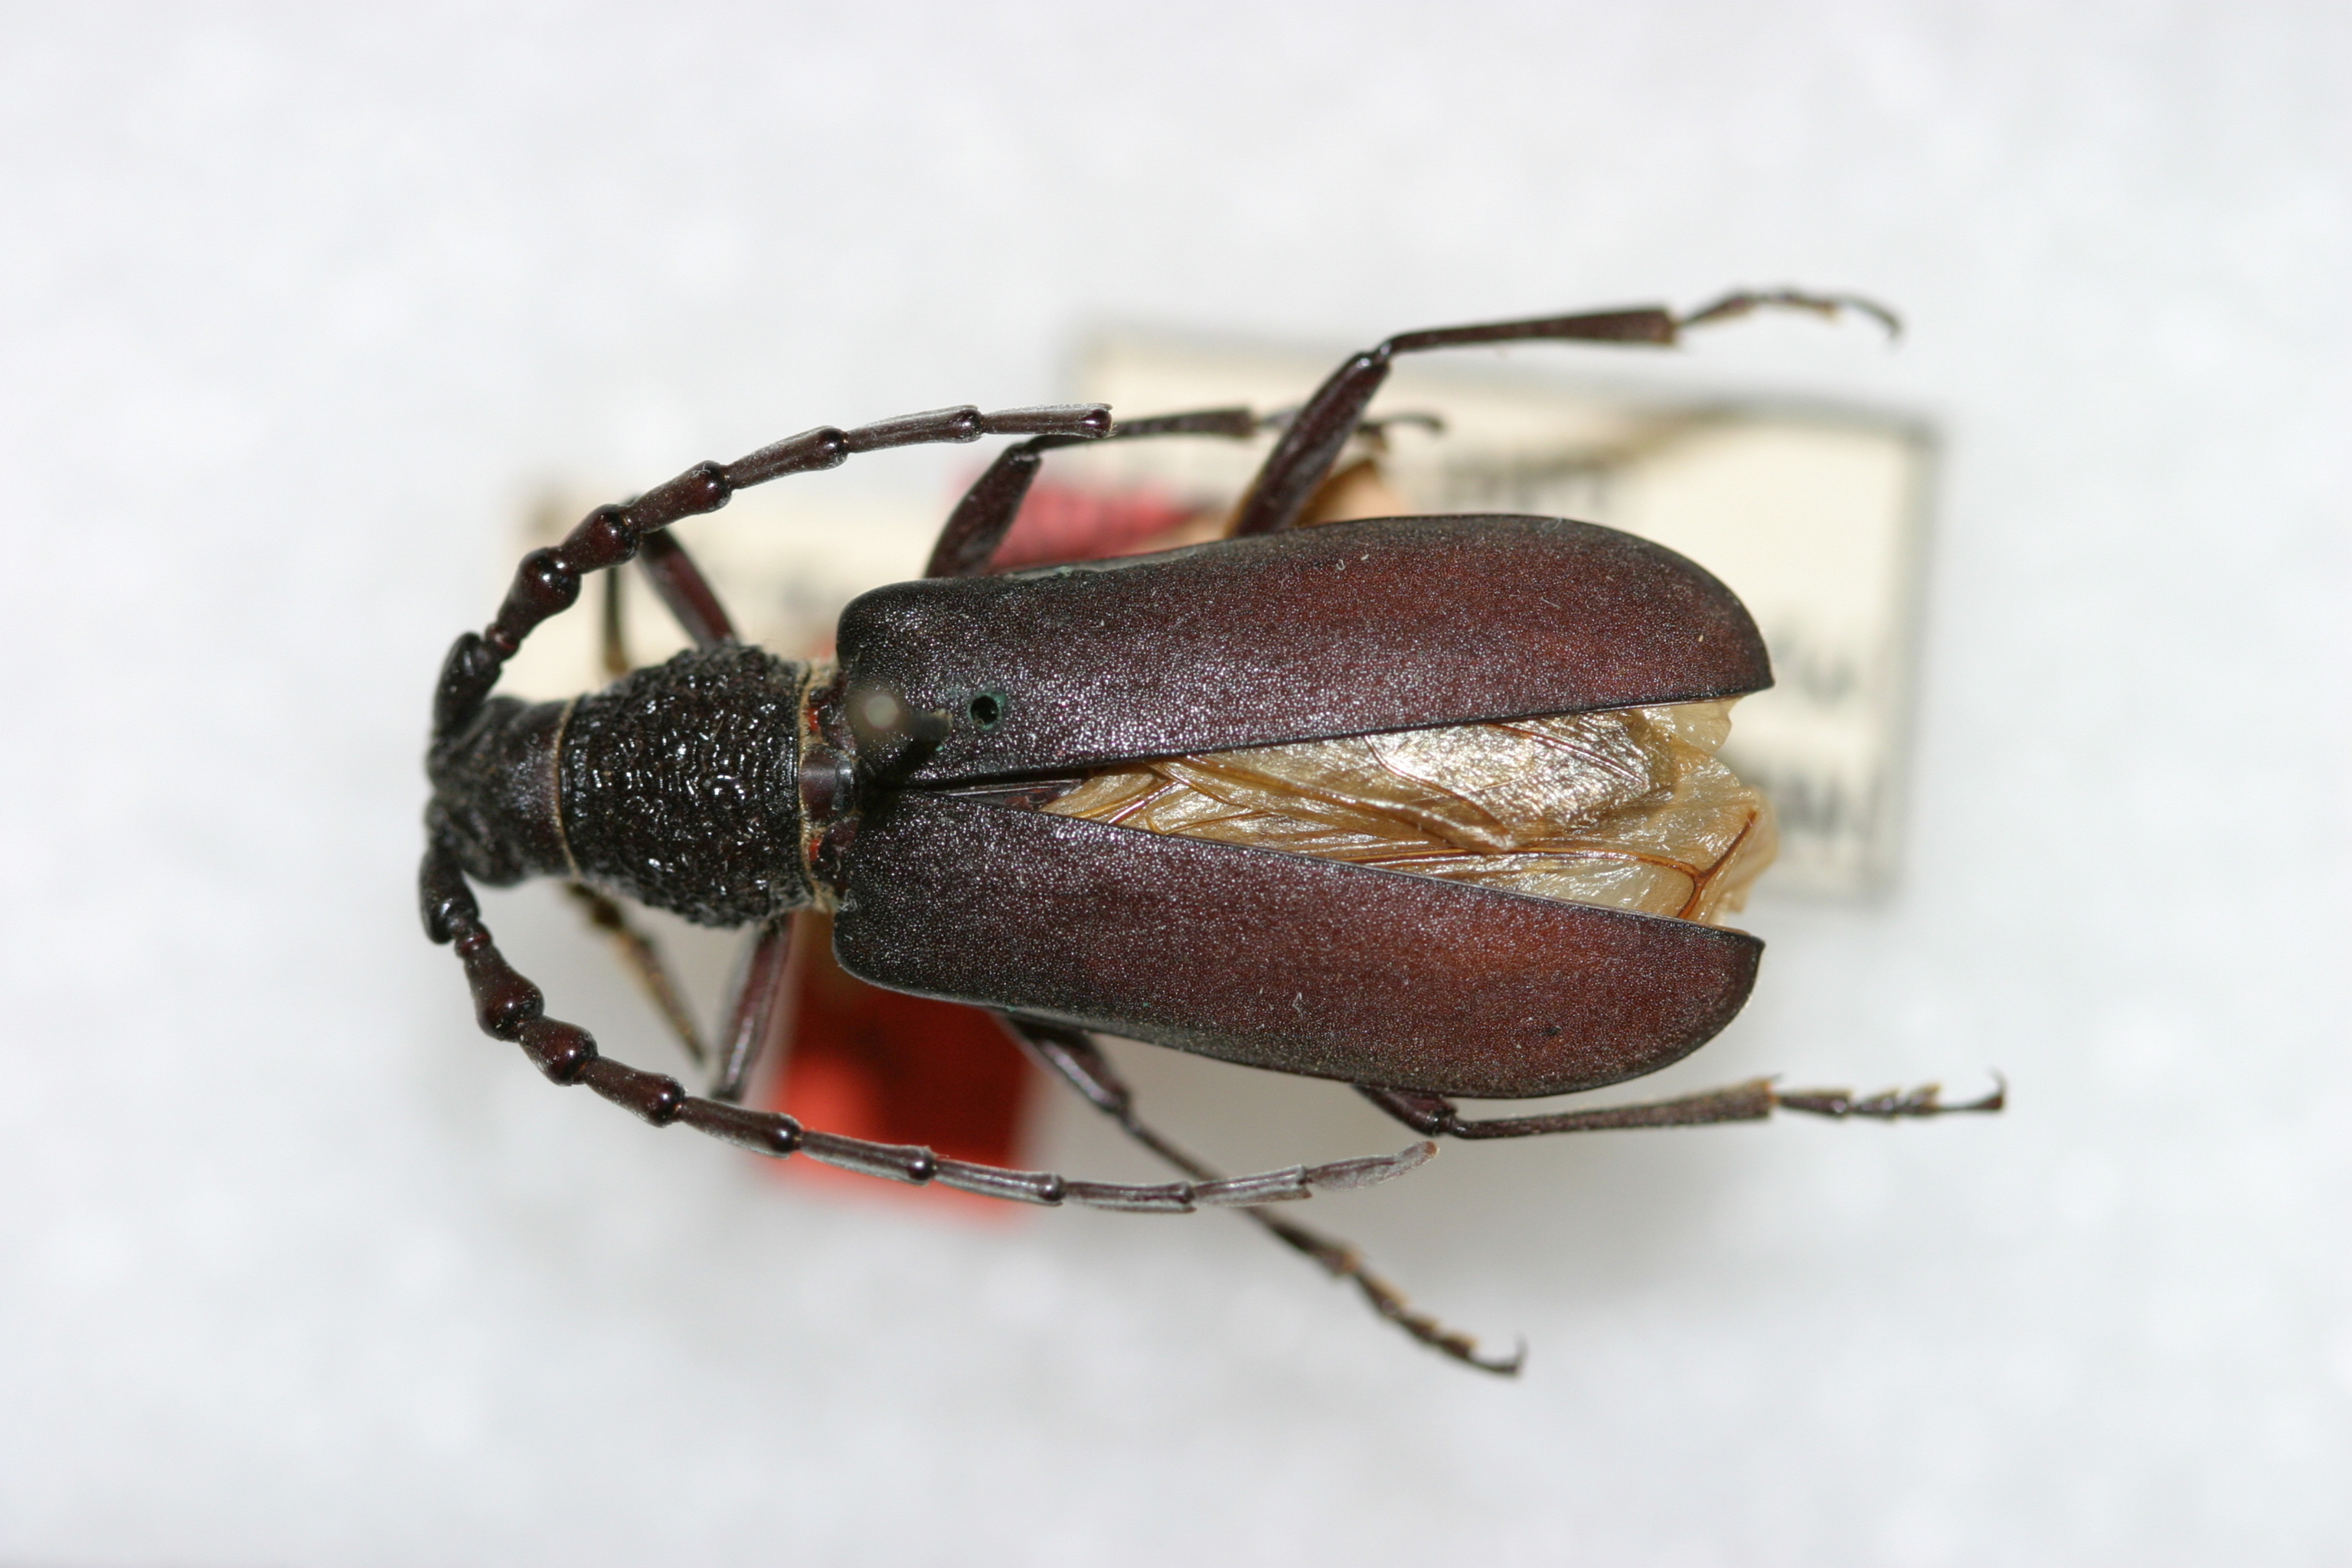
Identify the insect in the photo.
Neocerambyx mandarinus
